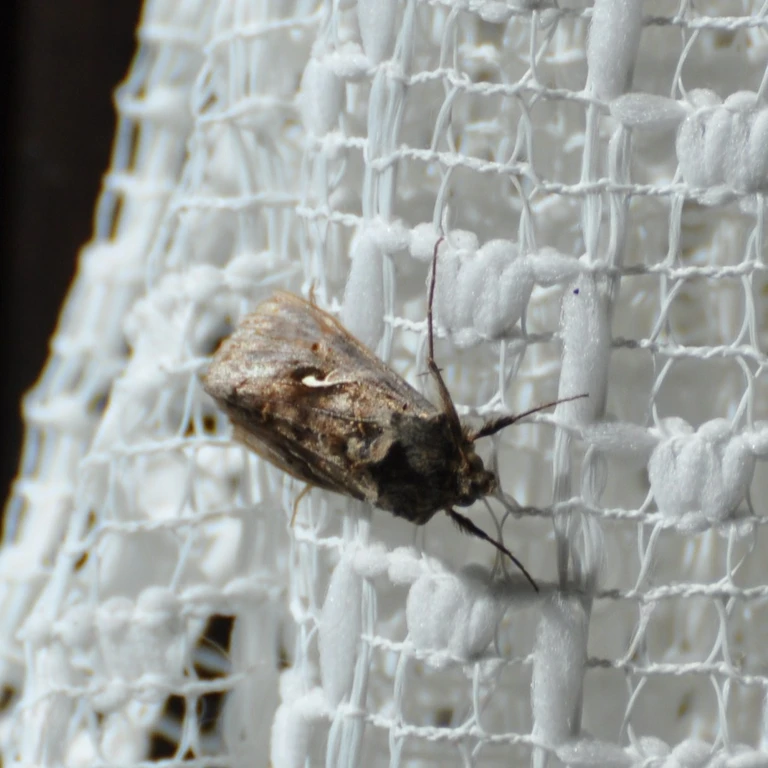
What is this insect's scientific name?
Autographa gamma
